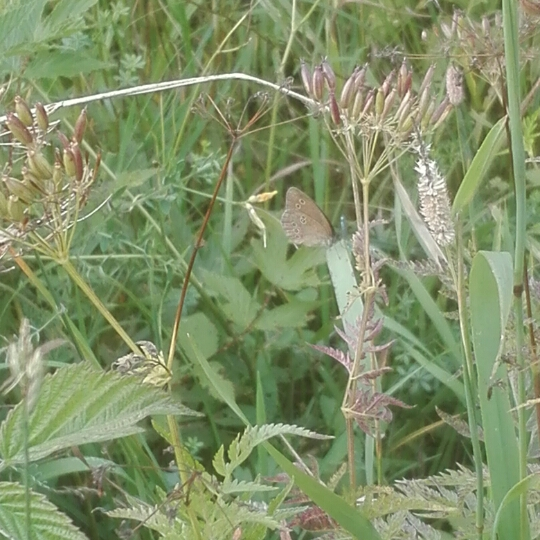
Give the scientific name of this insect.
Aphantopus hyperantus
